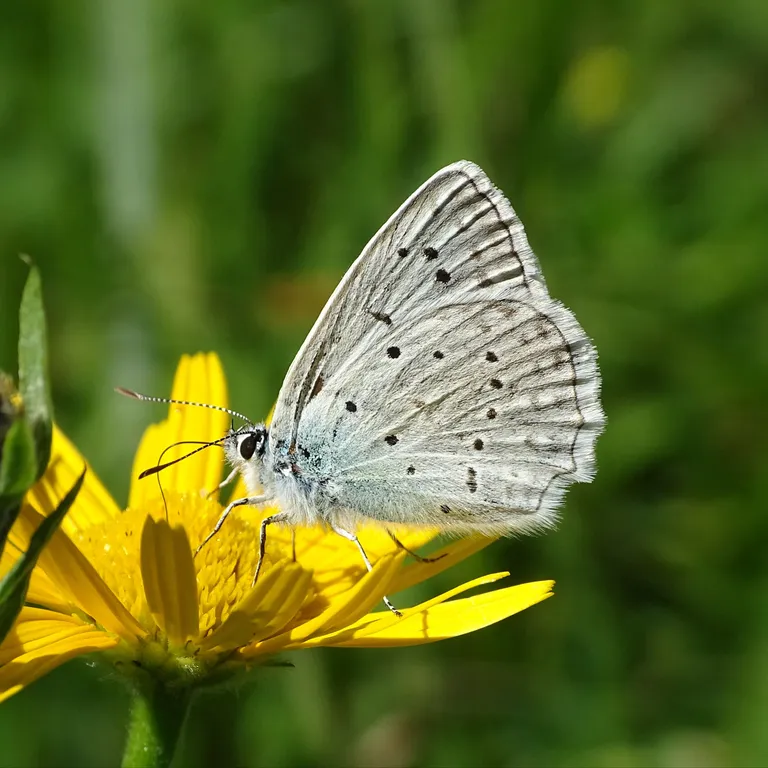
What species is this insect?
Polyommatus daphnis
